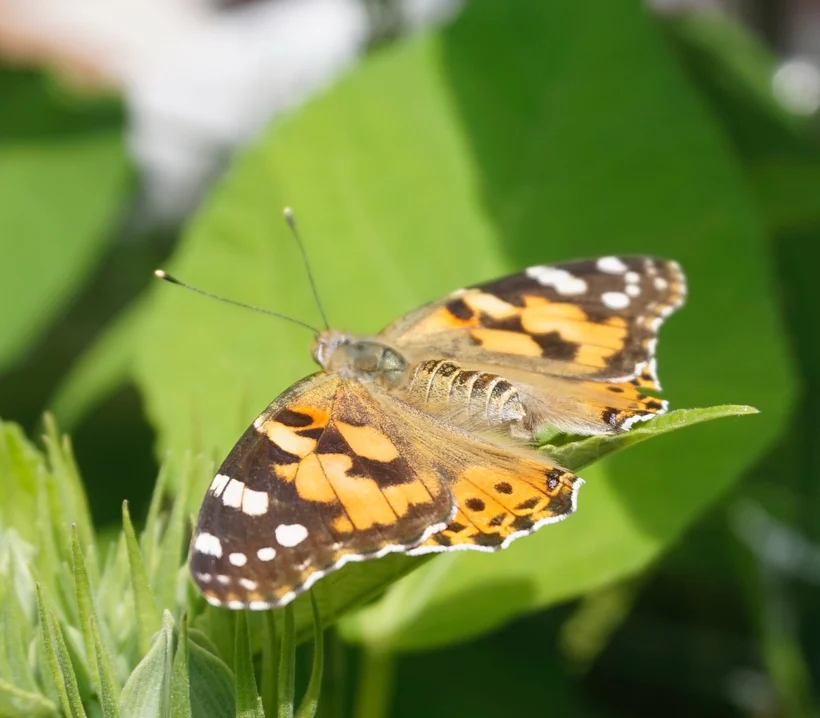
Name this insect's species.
Vanessa cardui
